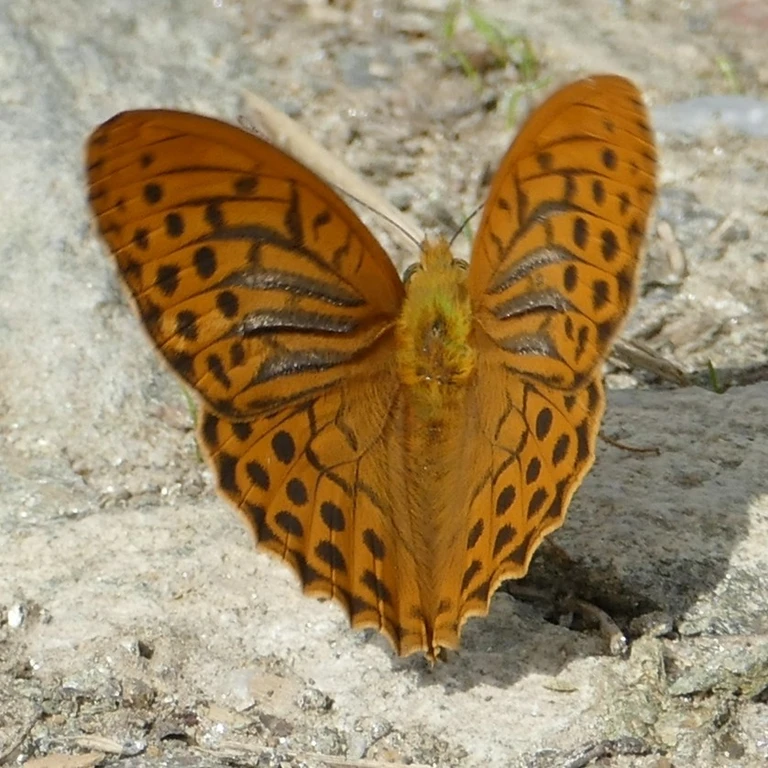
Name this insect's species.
Argynnis paphia
